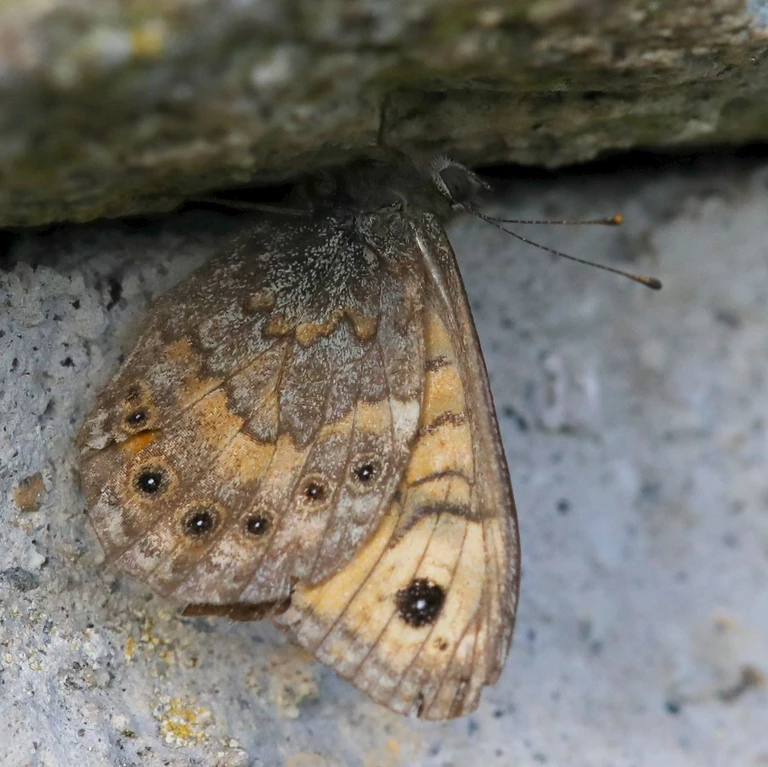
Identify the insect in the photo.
Lasiommata megera (also Pararge megera)
